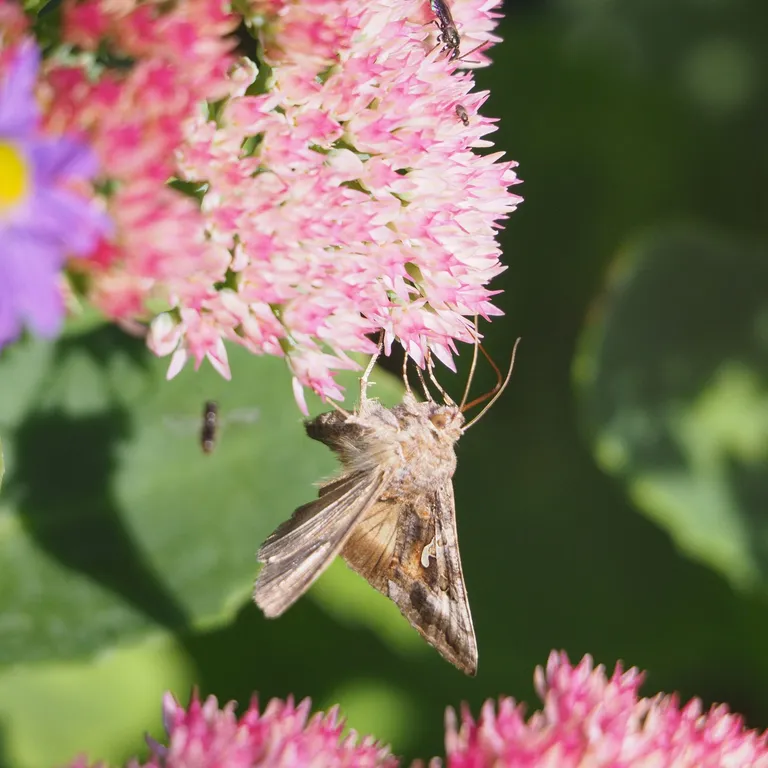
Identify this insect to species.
Autographa gamma
